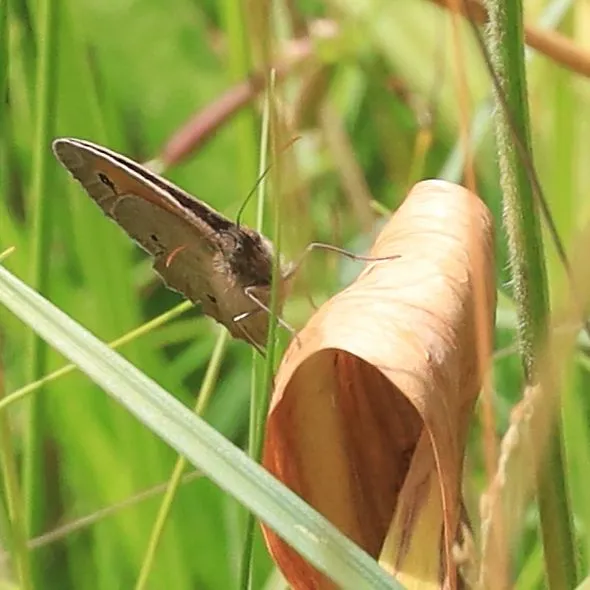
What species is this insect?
Maniola jurtina
